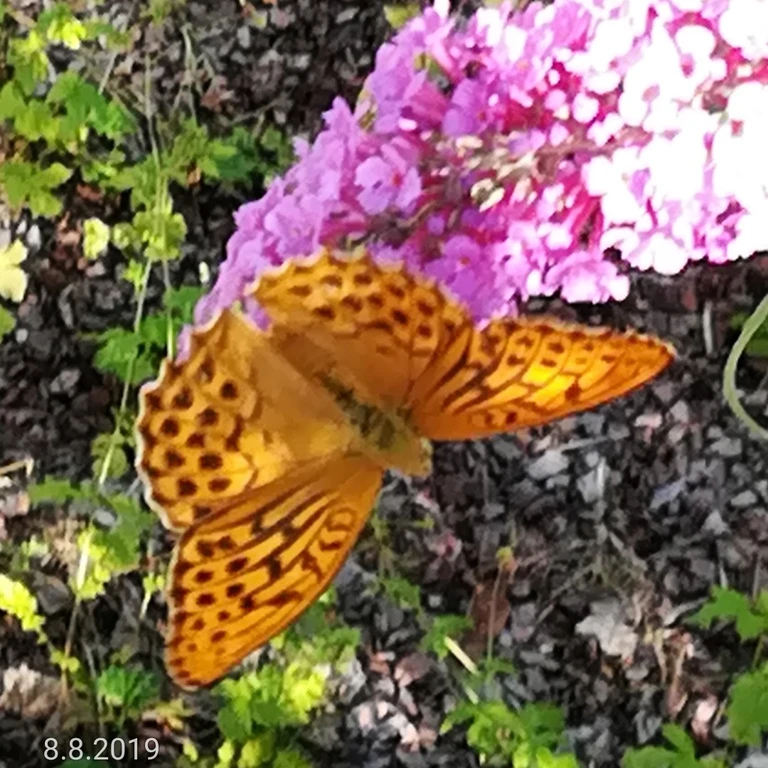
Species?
Argynnis paphia
